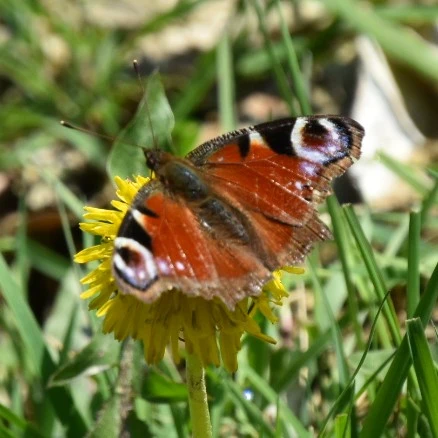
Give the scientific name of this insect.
Aglais io
